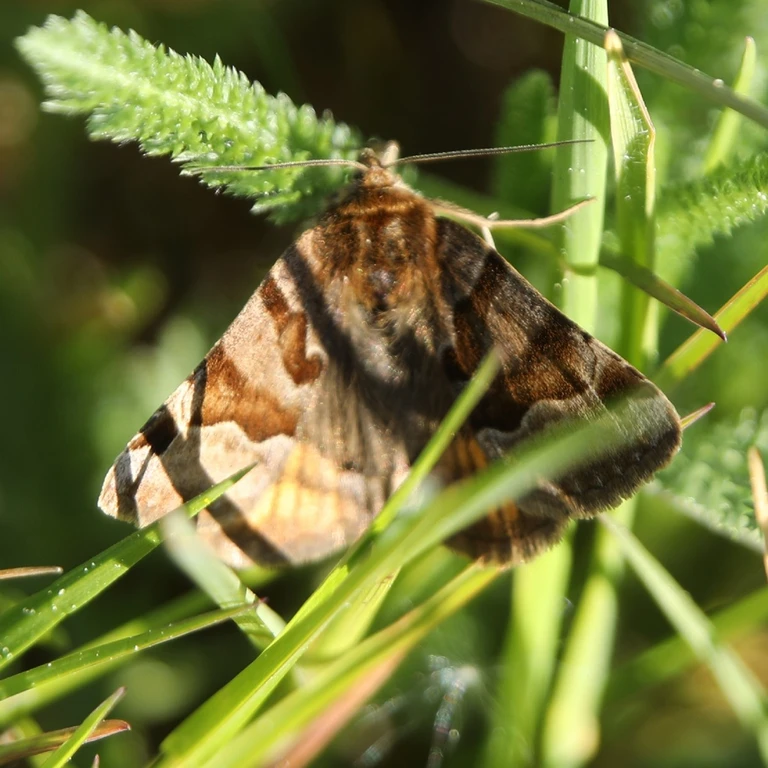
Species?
Euclidia glyphica
